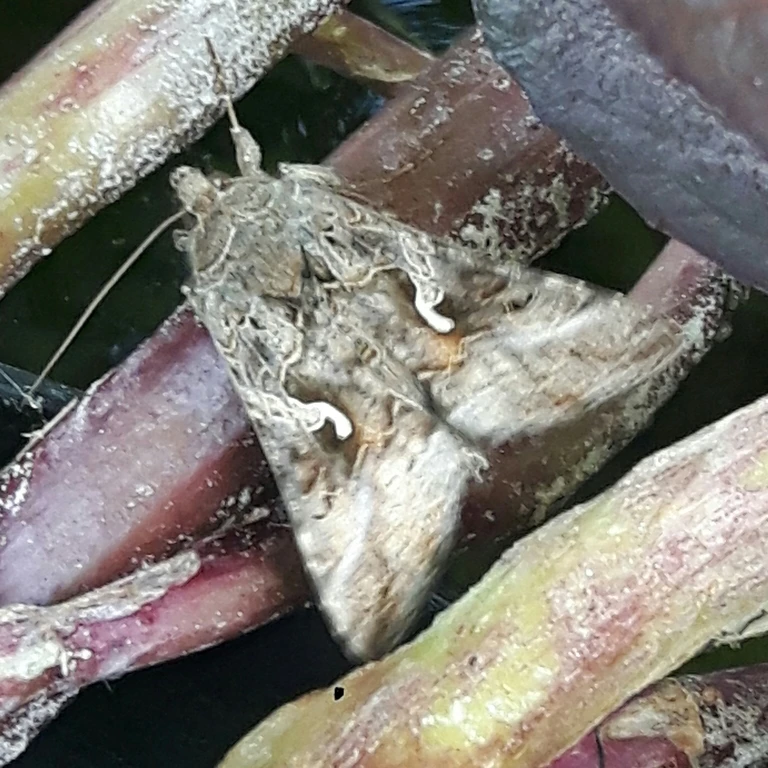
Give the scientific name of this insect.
Autographa gamma
